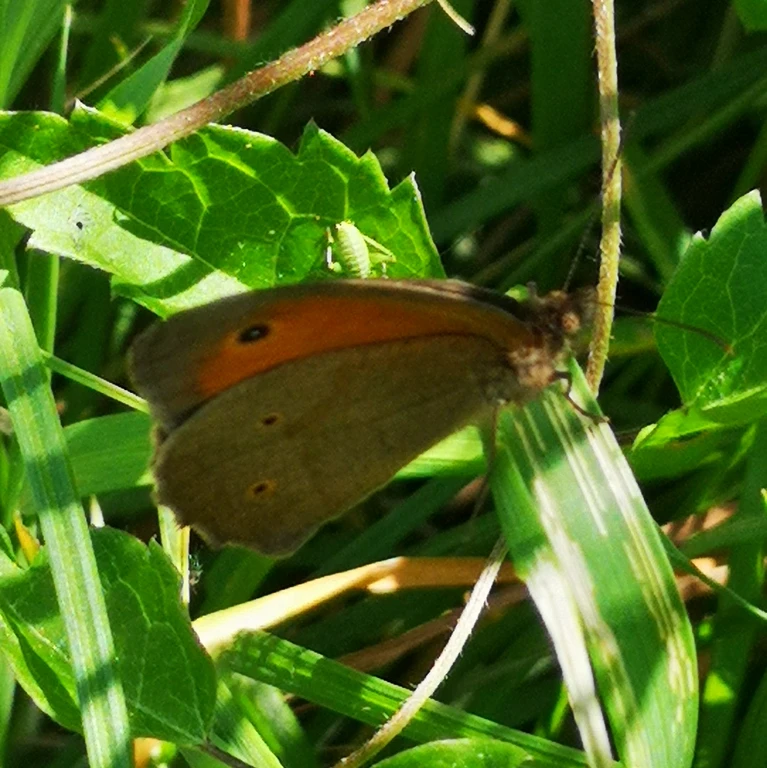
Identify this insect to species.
Maniola jurtina
